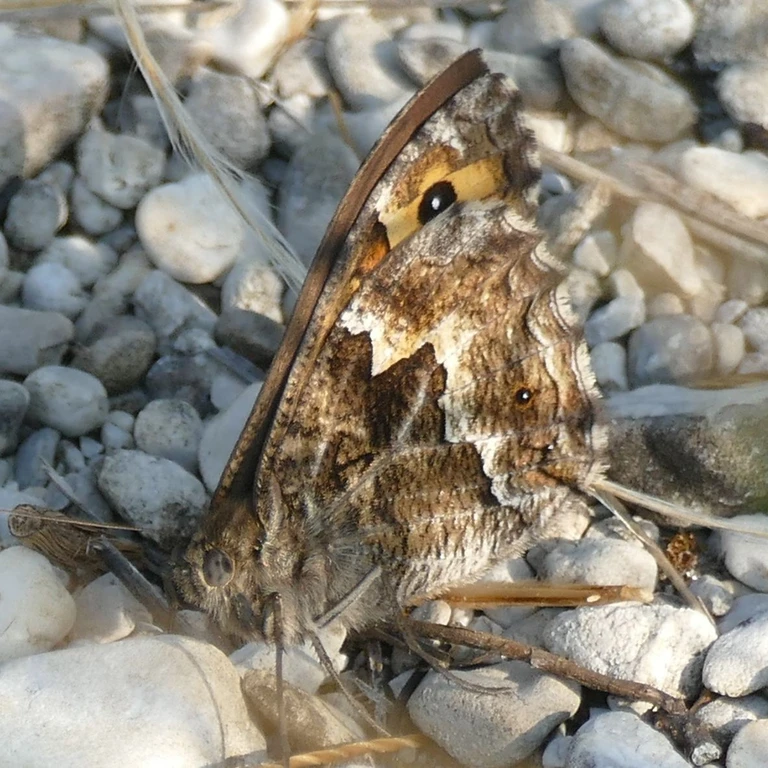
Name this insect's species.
Hipparchia semele
